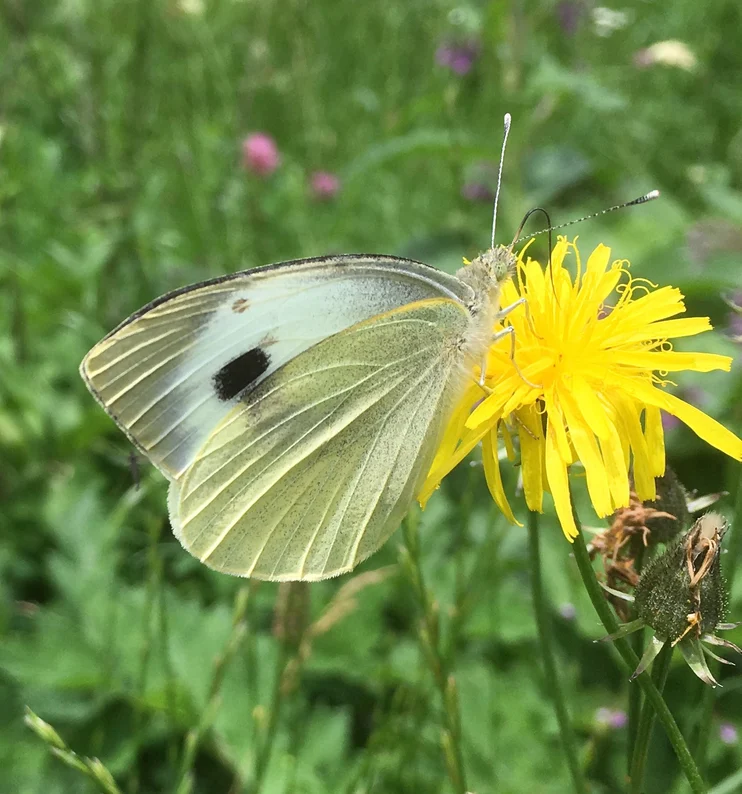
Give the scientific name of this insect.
Pieris brassicae
